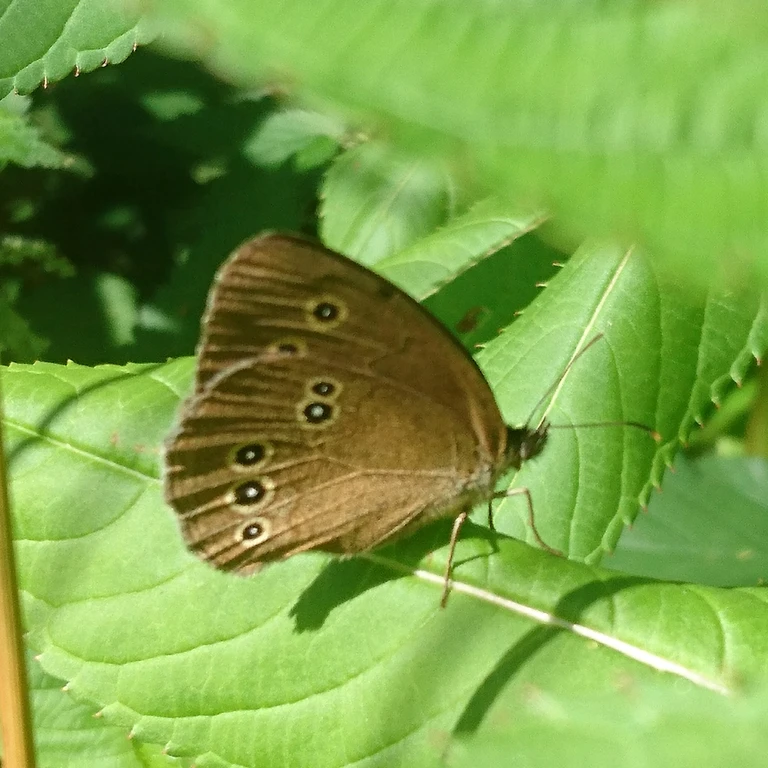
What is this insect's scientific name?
Aphantopus hyperantus
